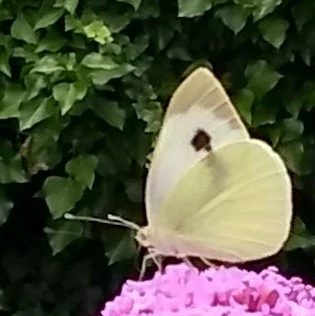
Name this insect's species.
Pieris brassicae
